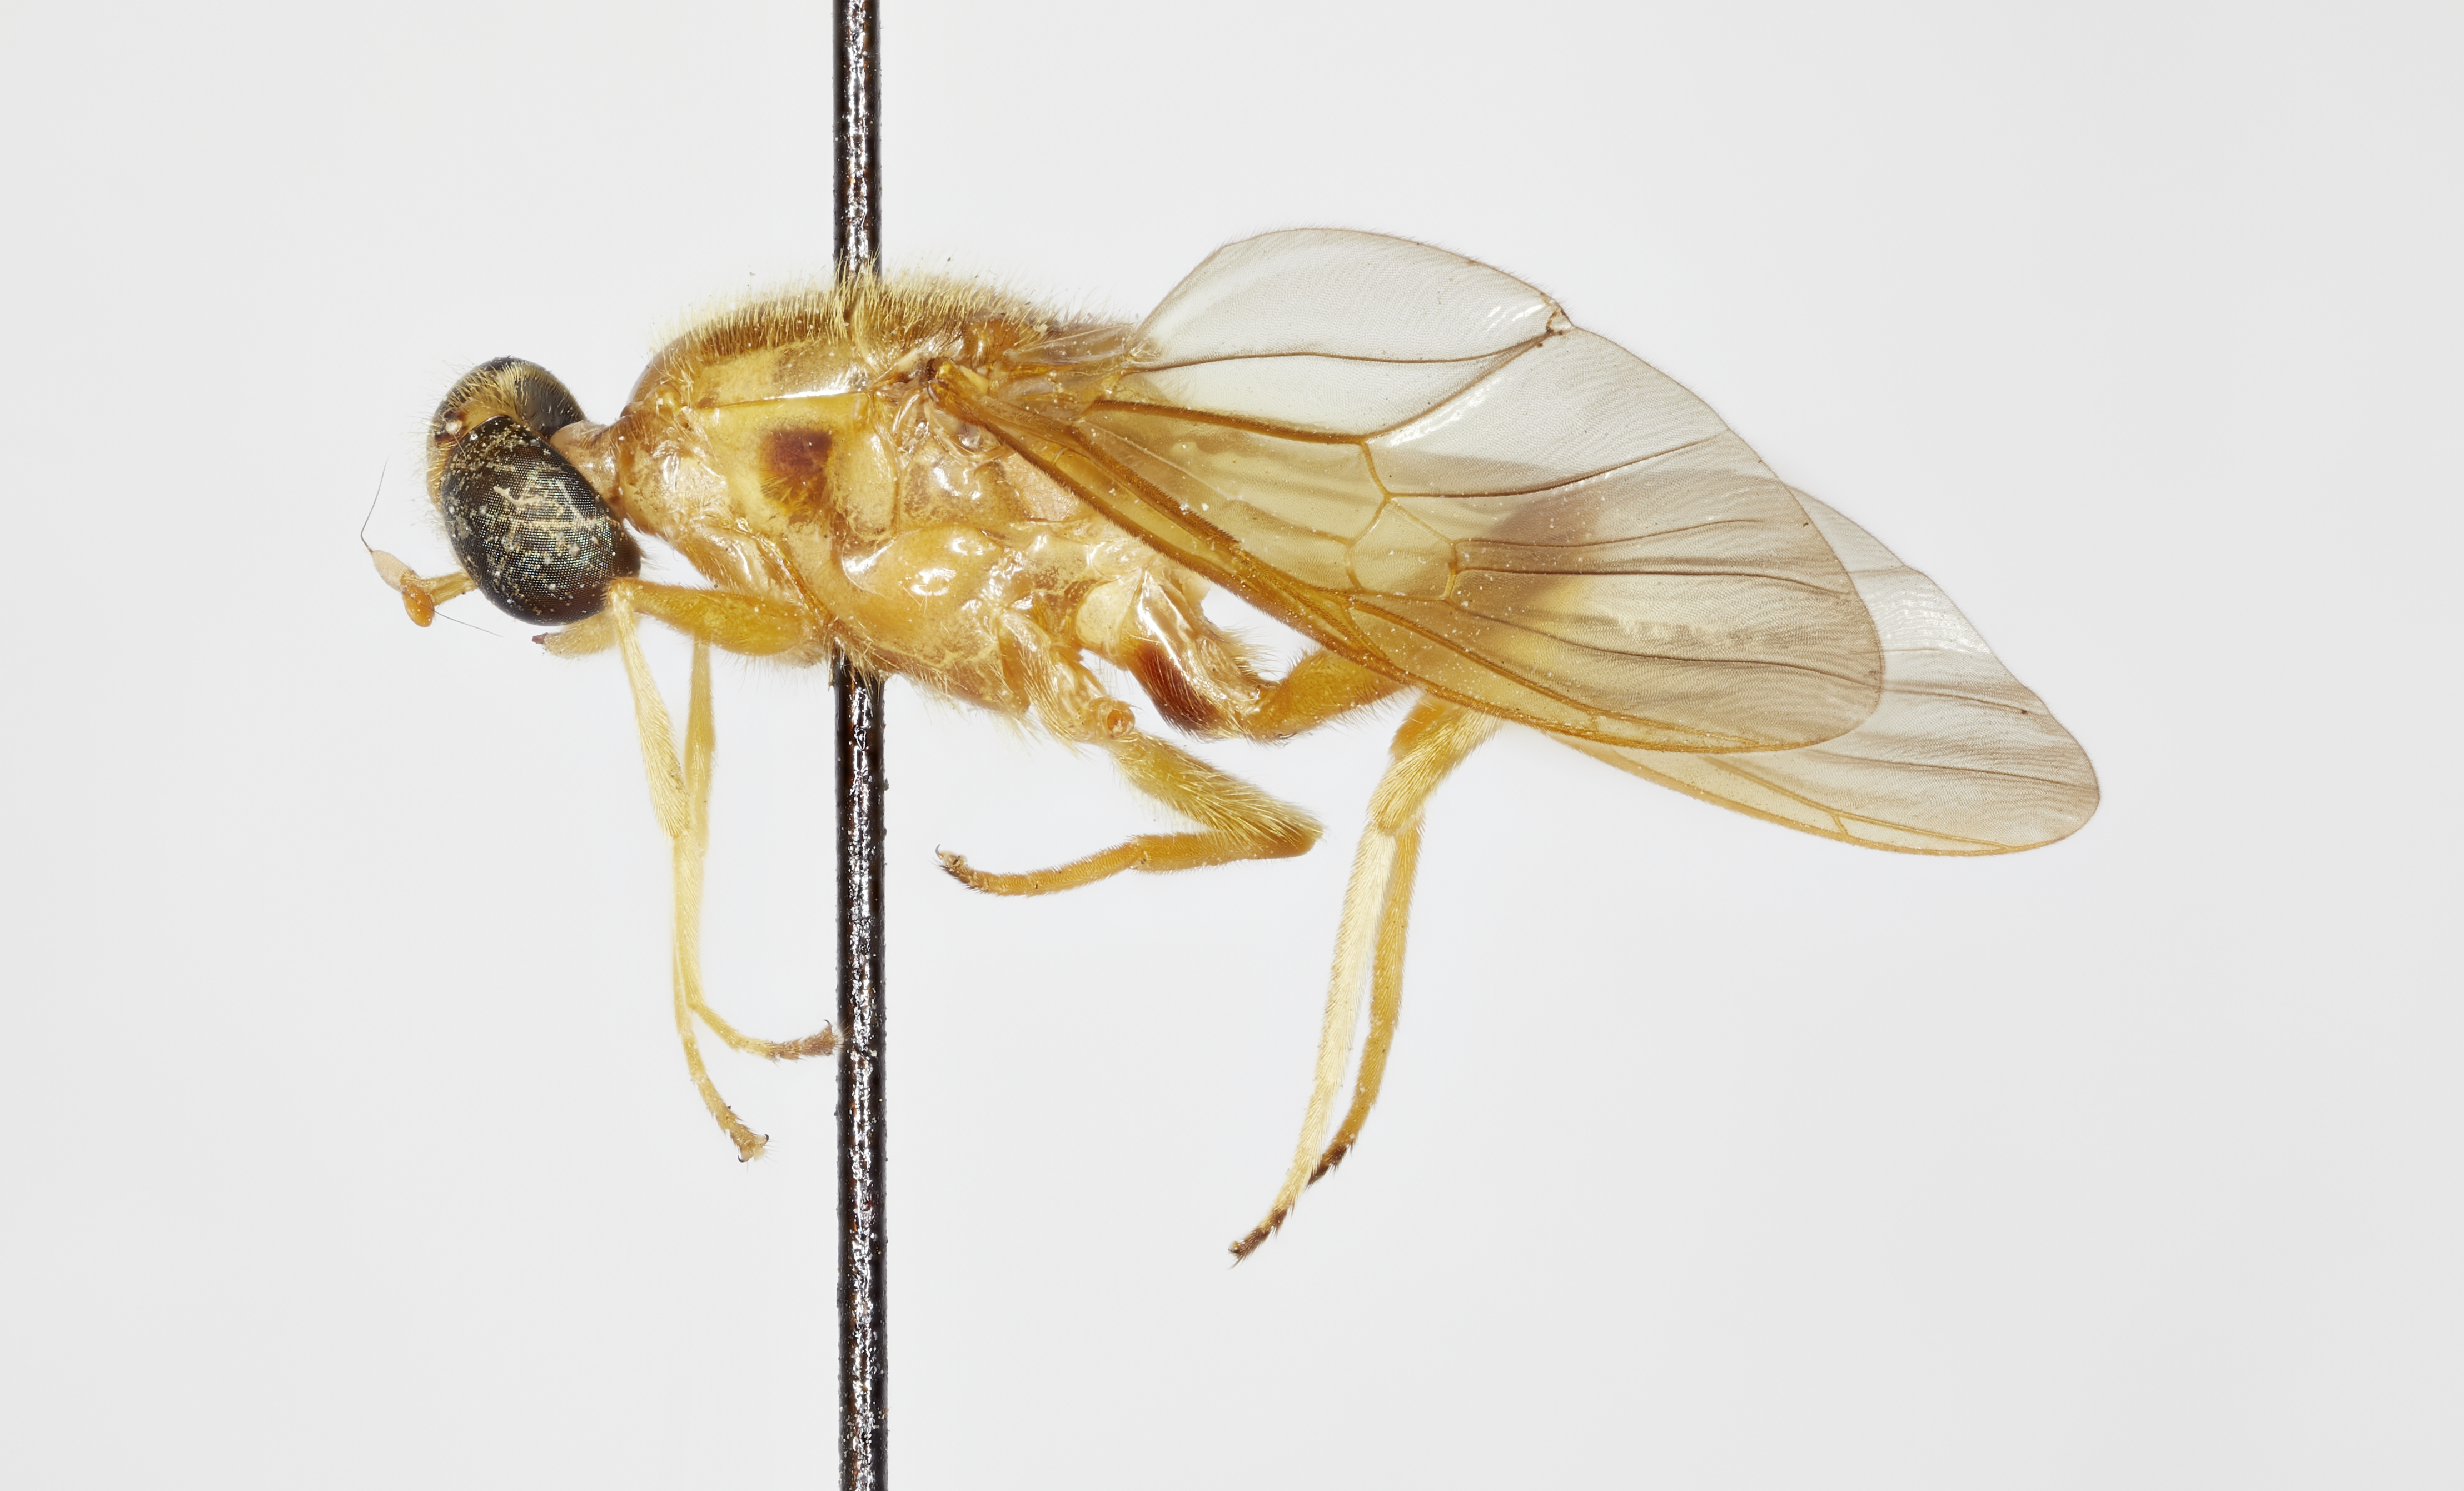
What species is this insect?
Merosargus robustus
